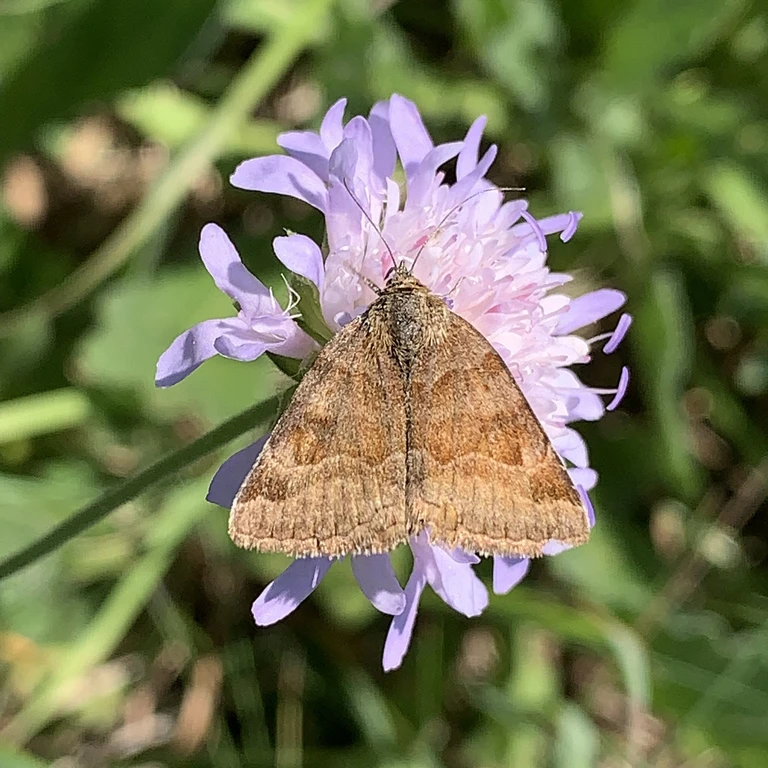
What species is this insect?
Euclidia glyphica
